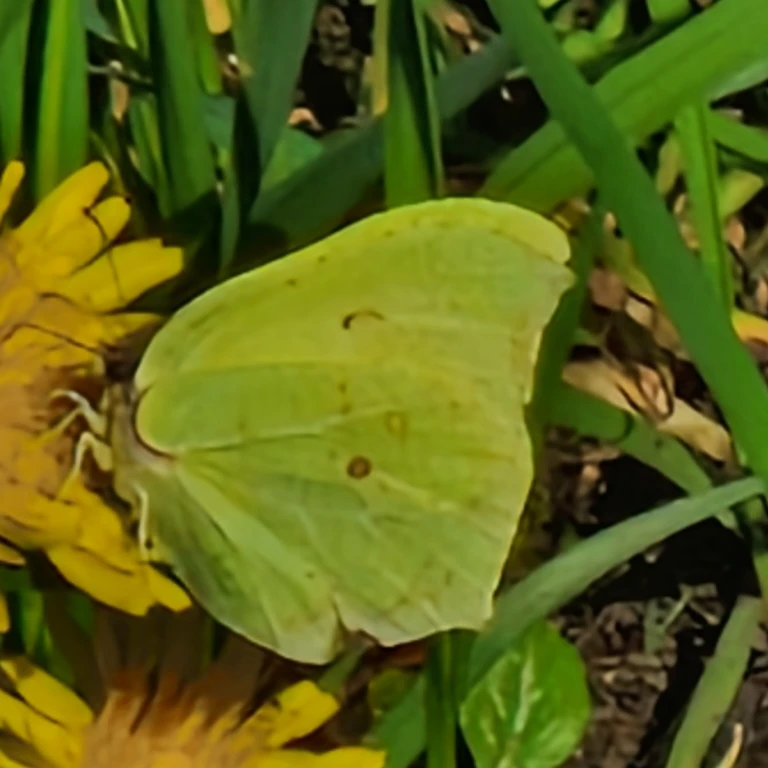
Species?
Gonepteryx rhamni
